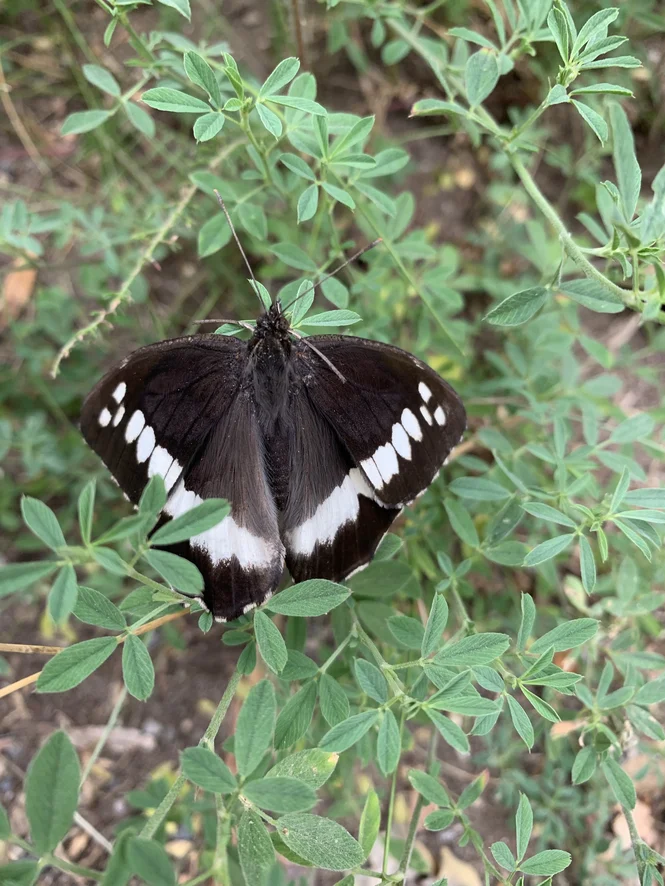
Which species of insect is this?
Brintesia circe
